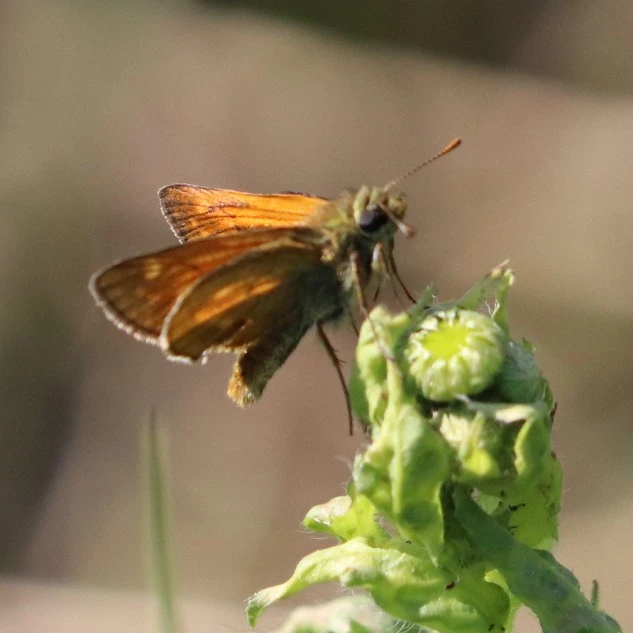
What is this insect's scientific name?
Ochlodes sylvanus (also Ochlodes venata)
